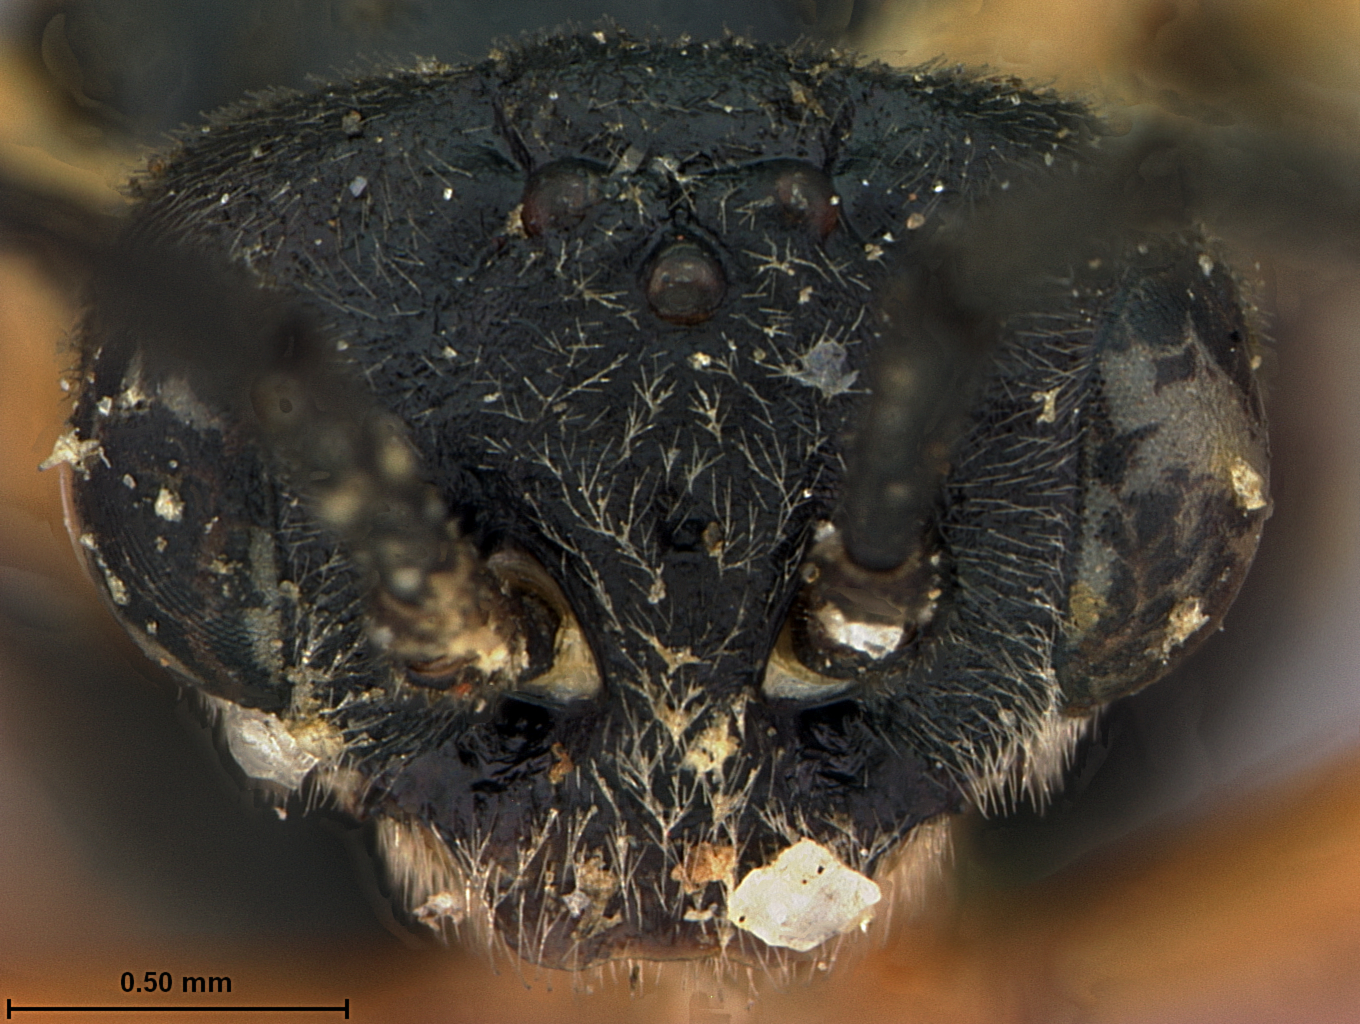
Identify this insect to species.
Empria mellipes
